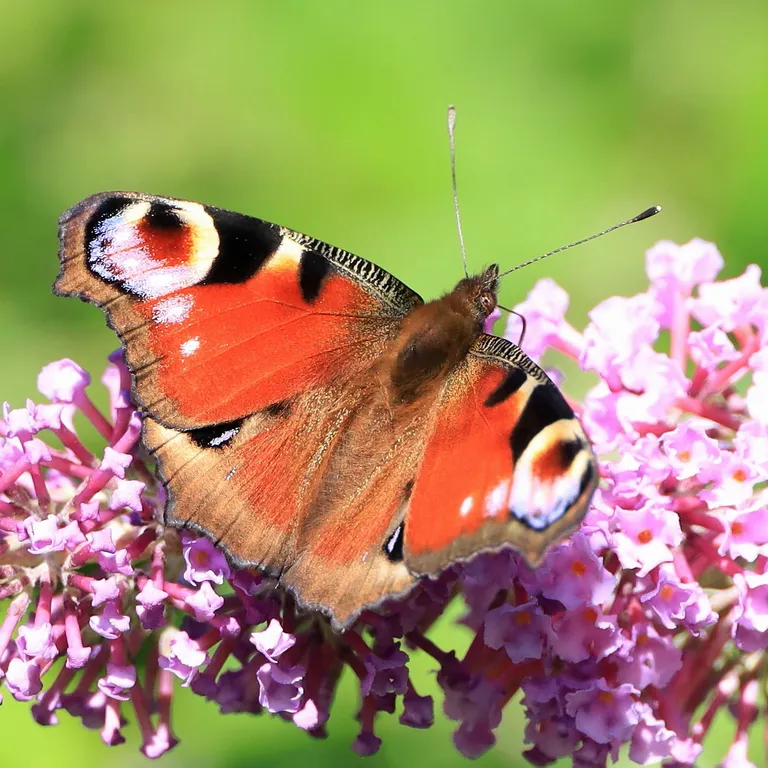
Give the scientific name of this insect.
Aglais io
